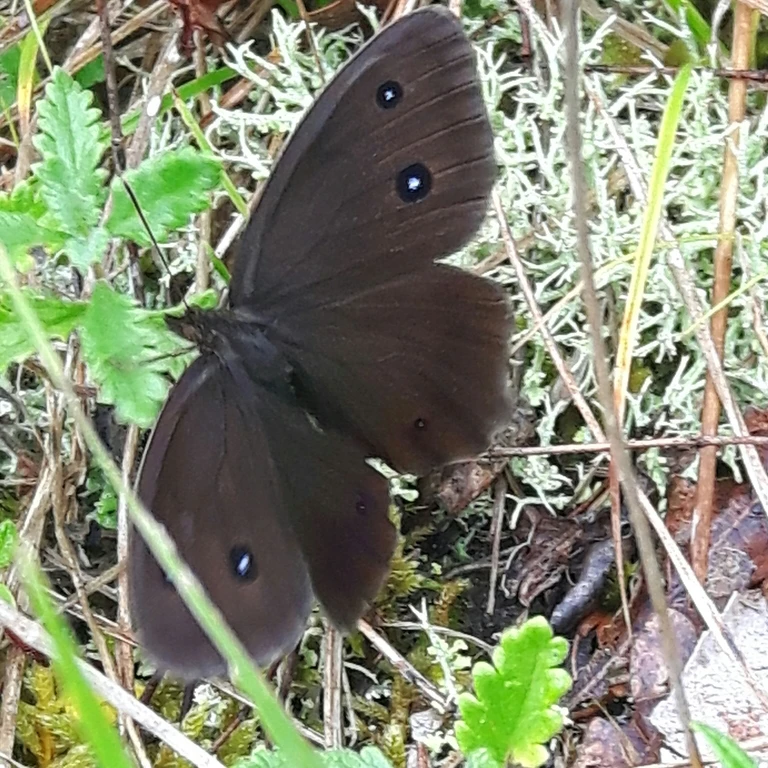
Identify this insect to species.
Minois dryas
